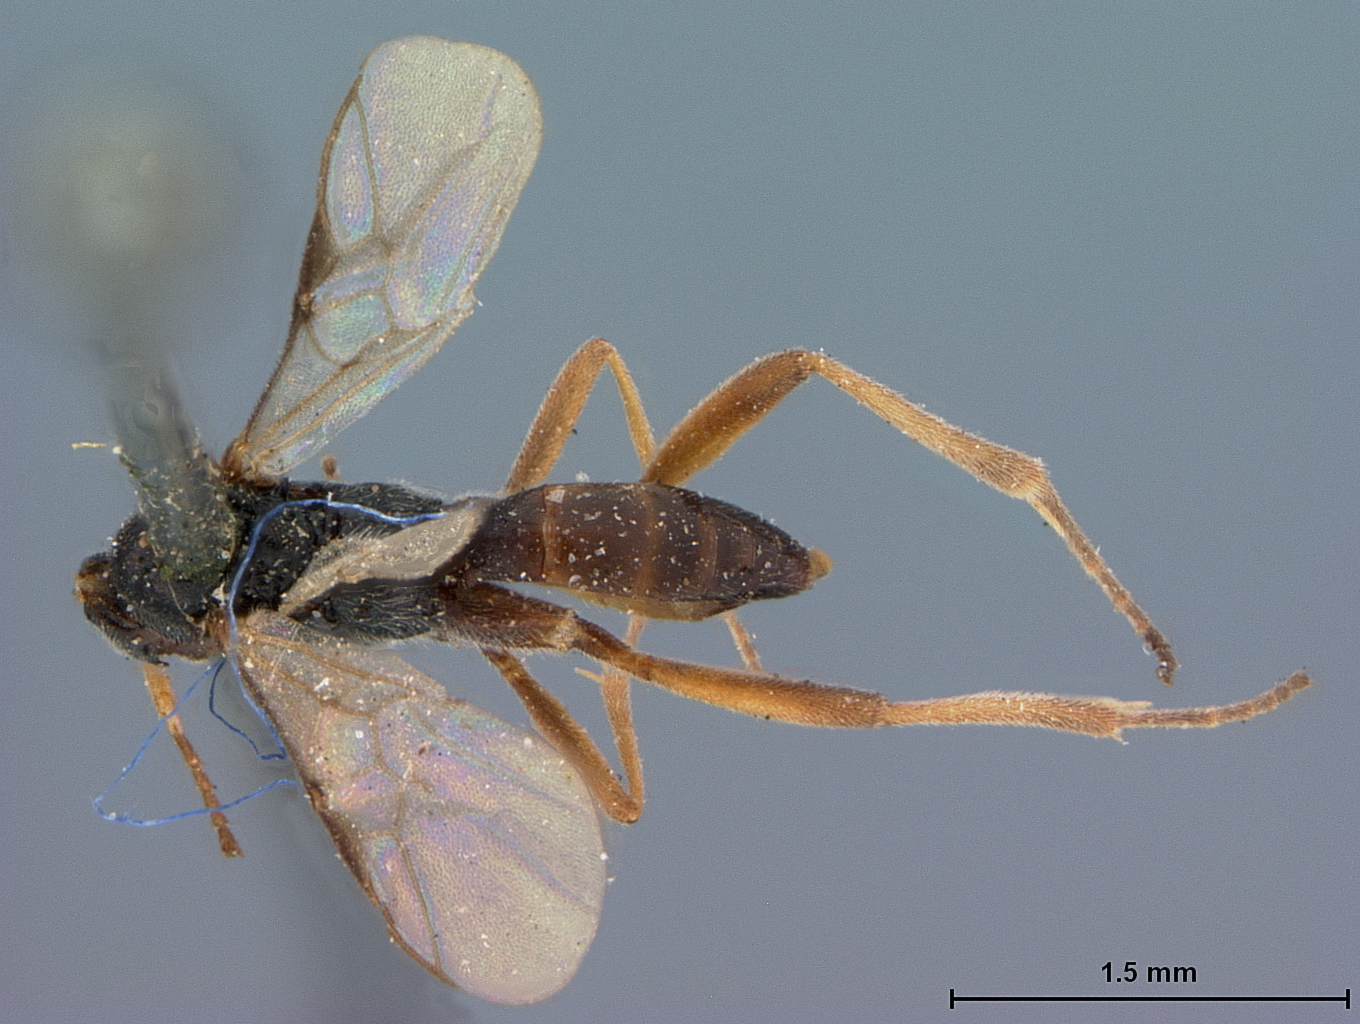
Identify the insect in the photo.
Ischius laeviventris
